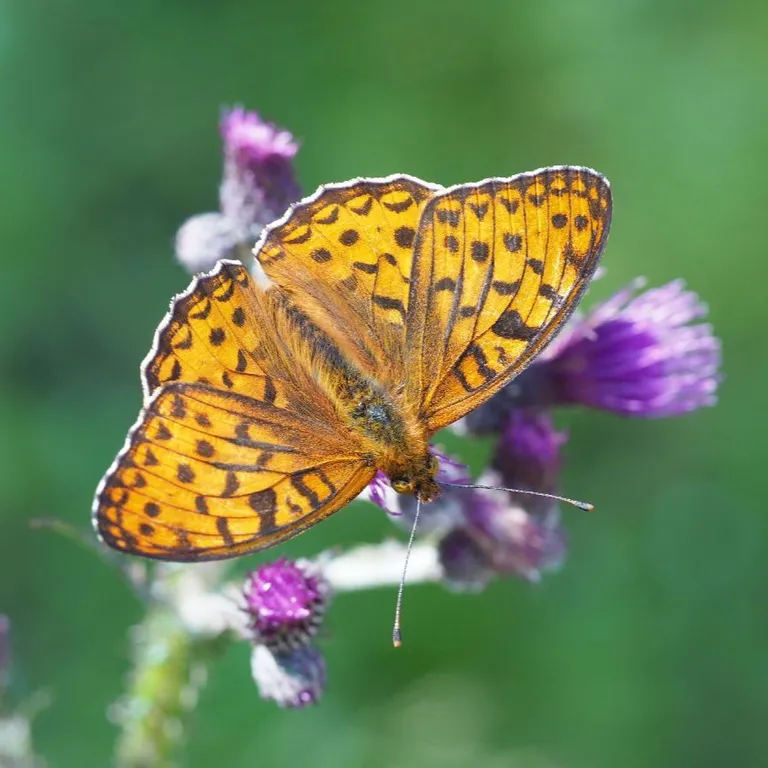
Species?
Fabriciana adippe
